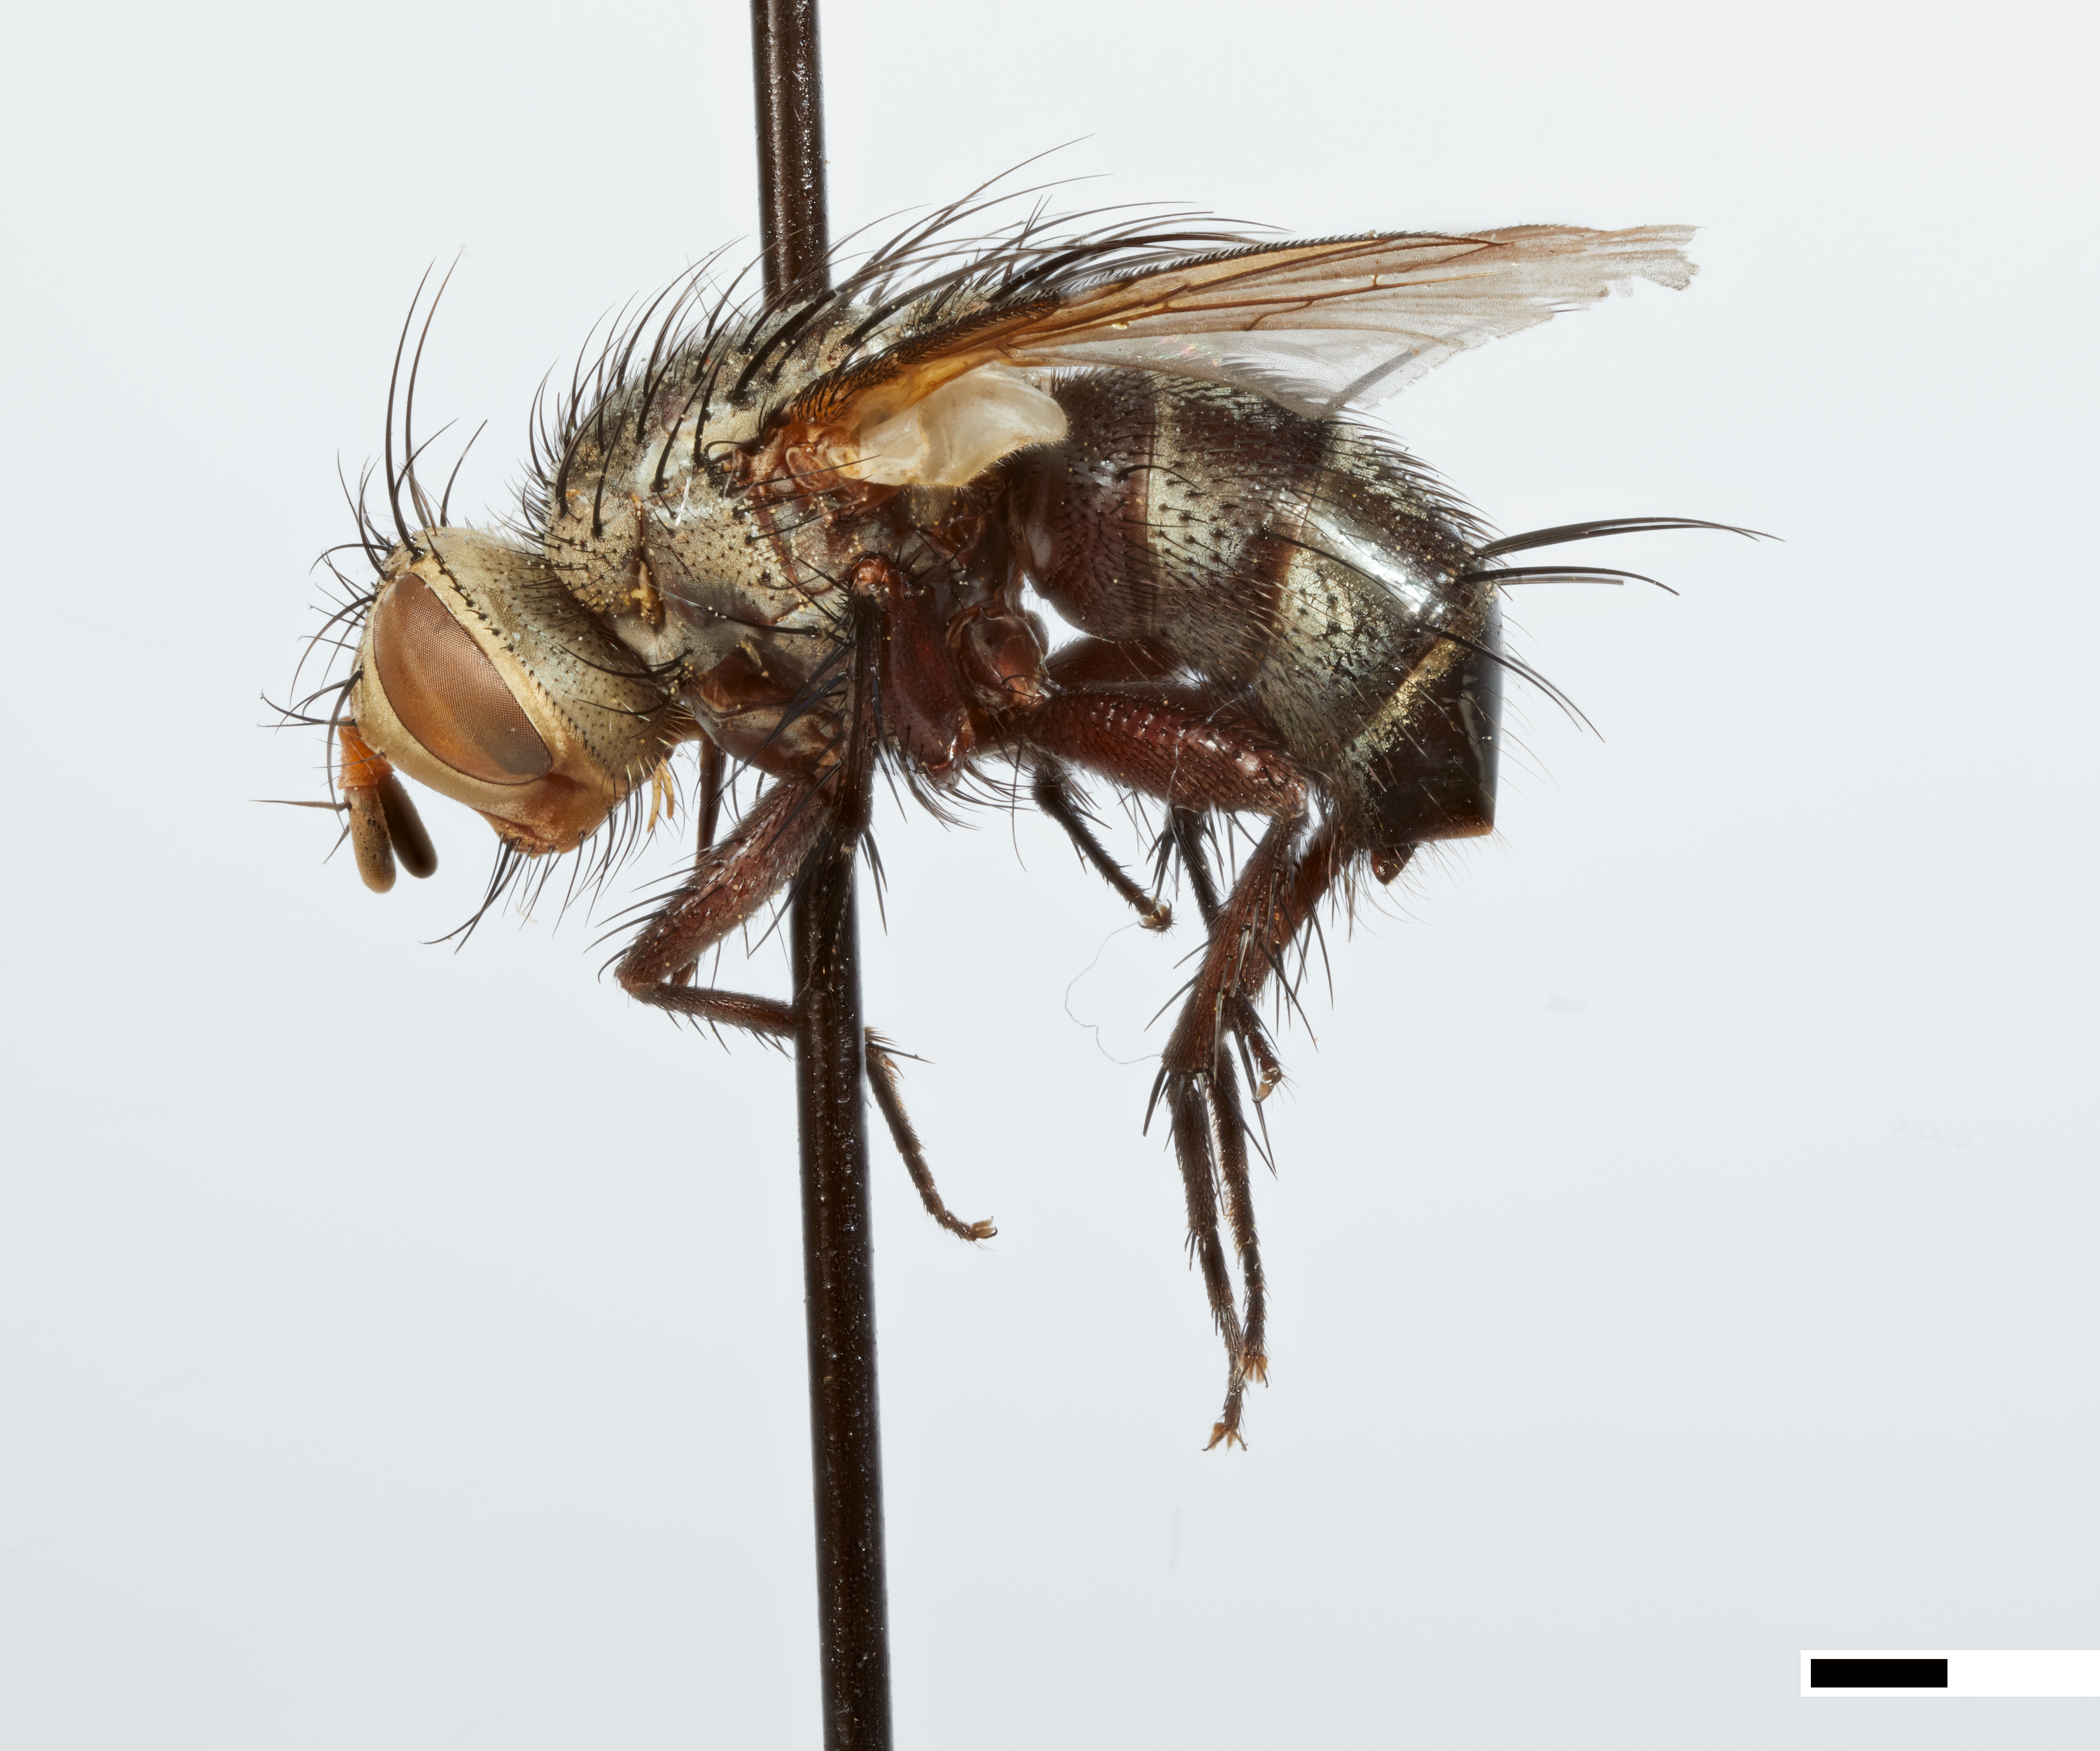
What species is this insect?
Siphoplagiopsis similis
